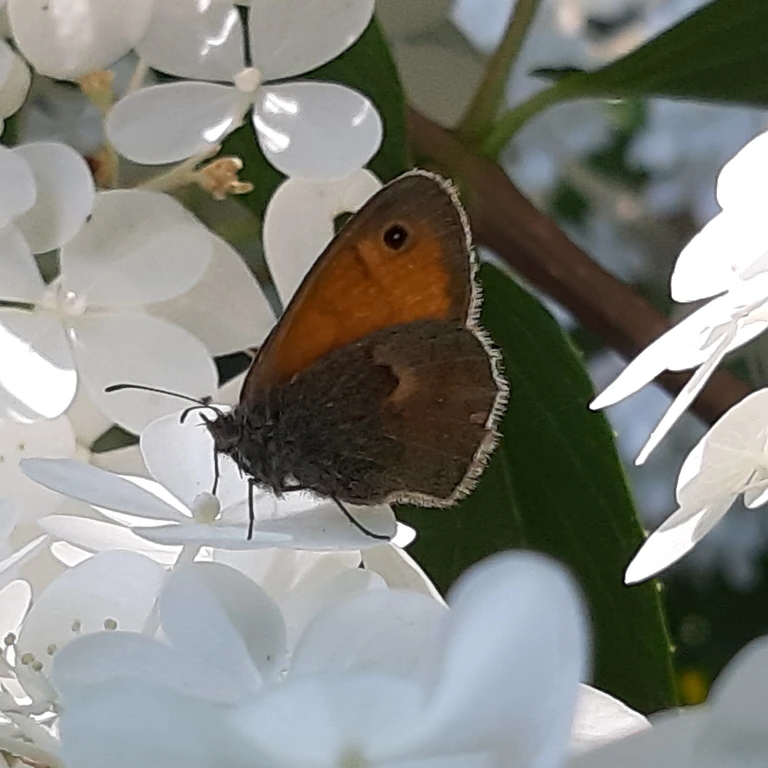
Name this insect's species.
Coenonympha pamphilus
